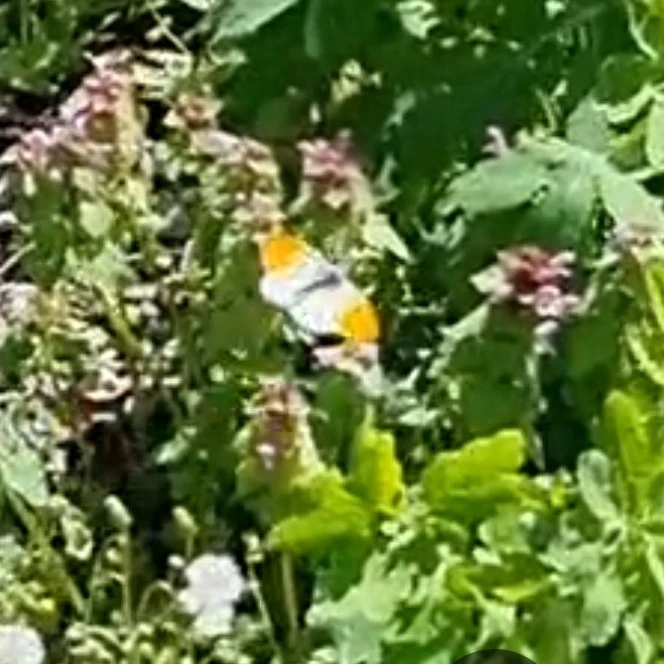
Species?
Anthocharis cardamines
